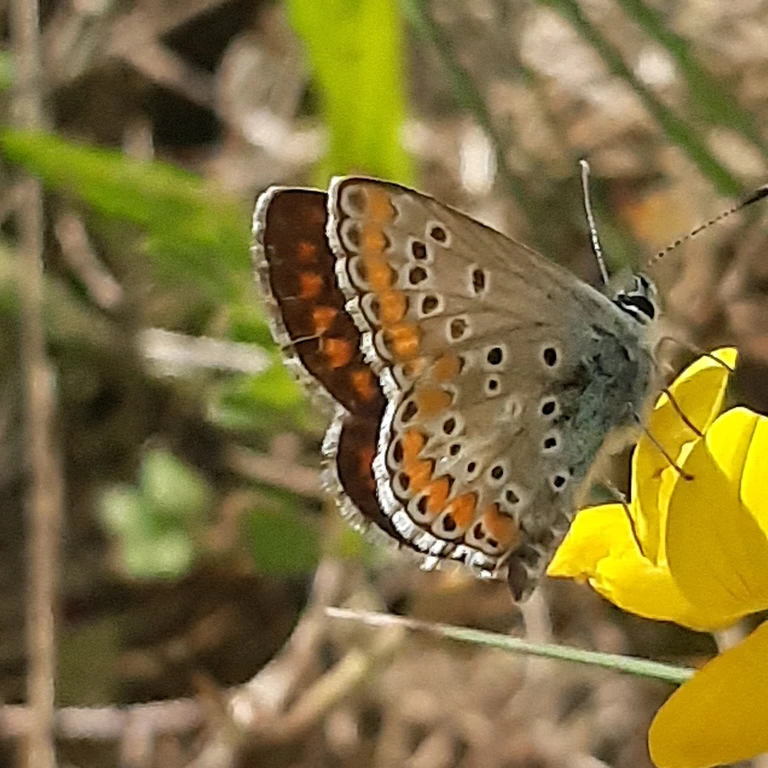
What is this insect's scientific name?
Aricia agestis/artaxerxes
